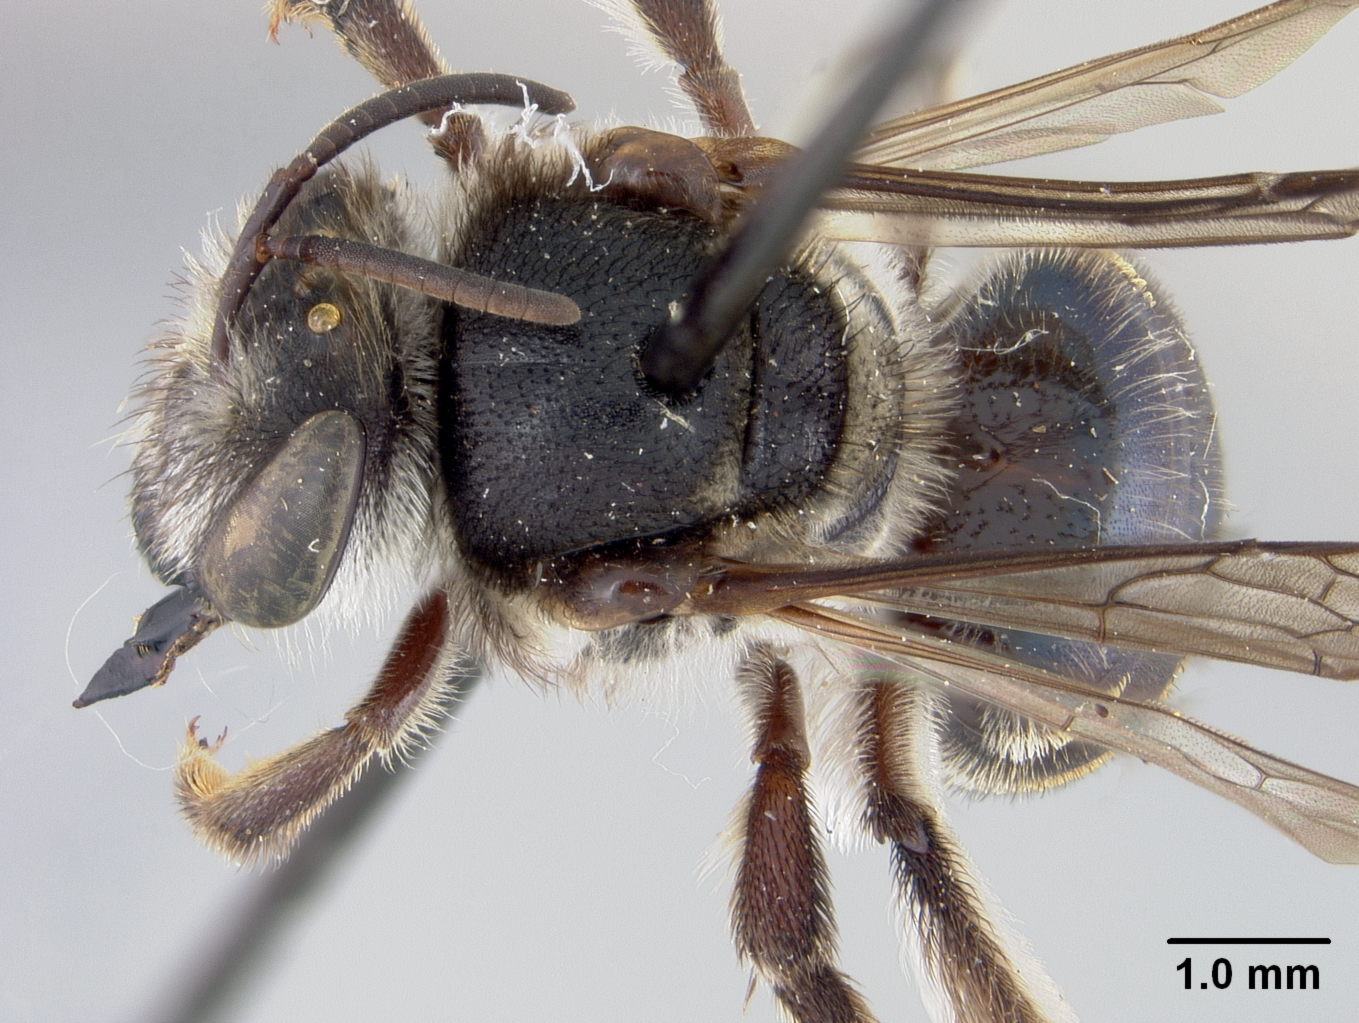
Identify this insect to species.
Nomia wilmattae
